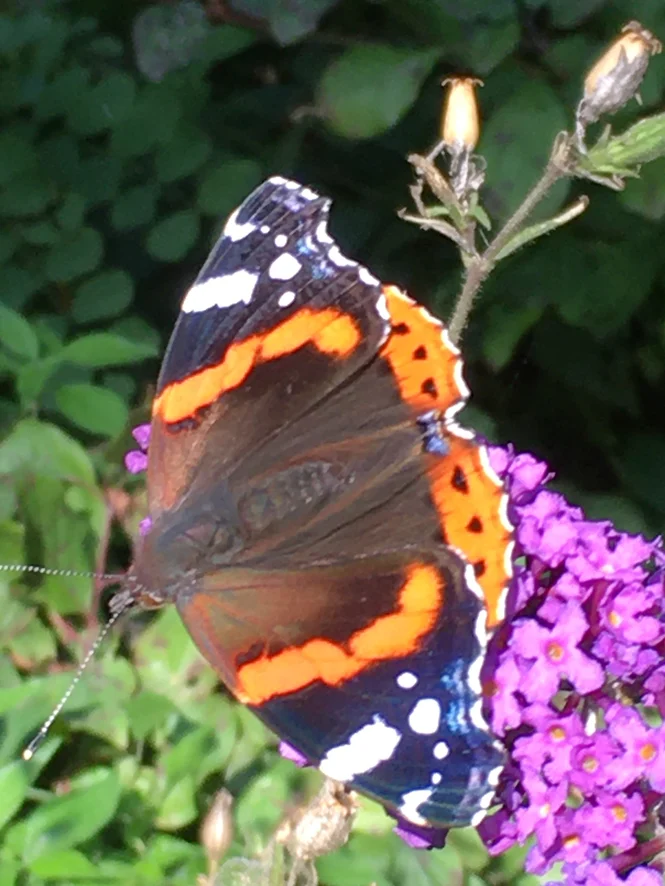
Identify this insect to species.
Vanessa atalanta
